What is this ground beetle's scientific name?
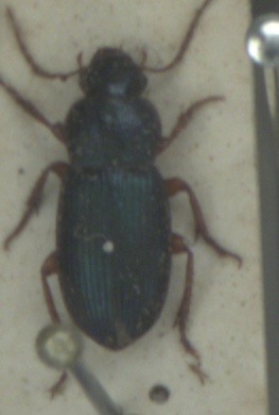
Ophonus azureus
